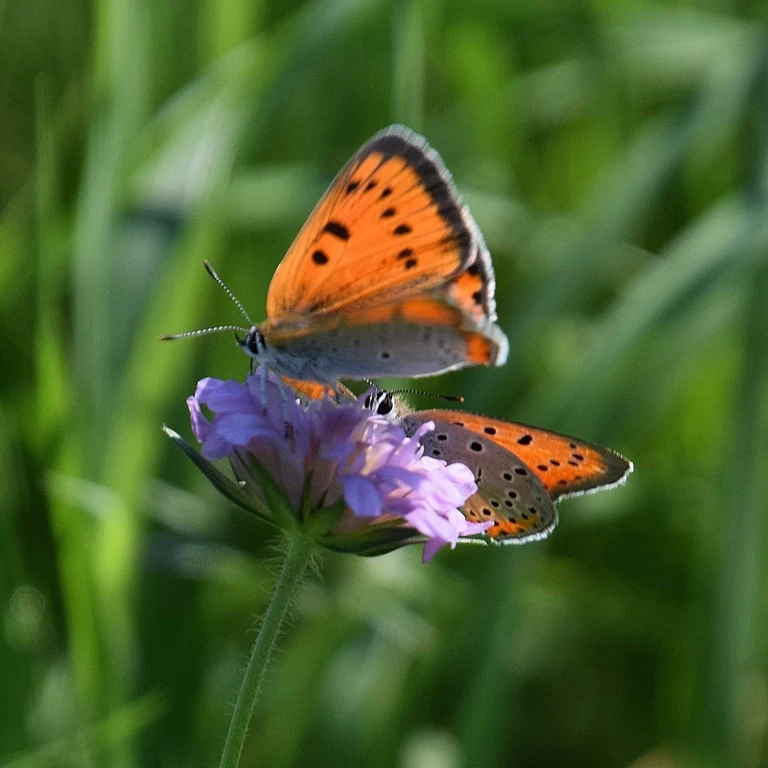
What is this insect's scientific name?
Lycaena dispar
